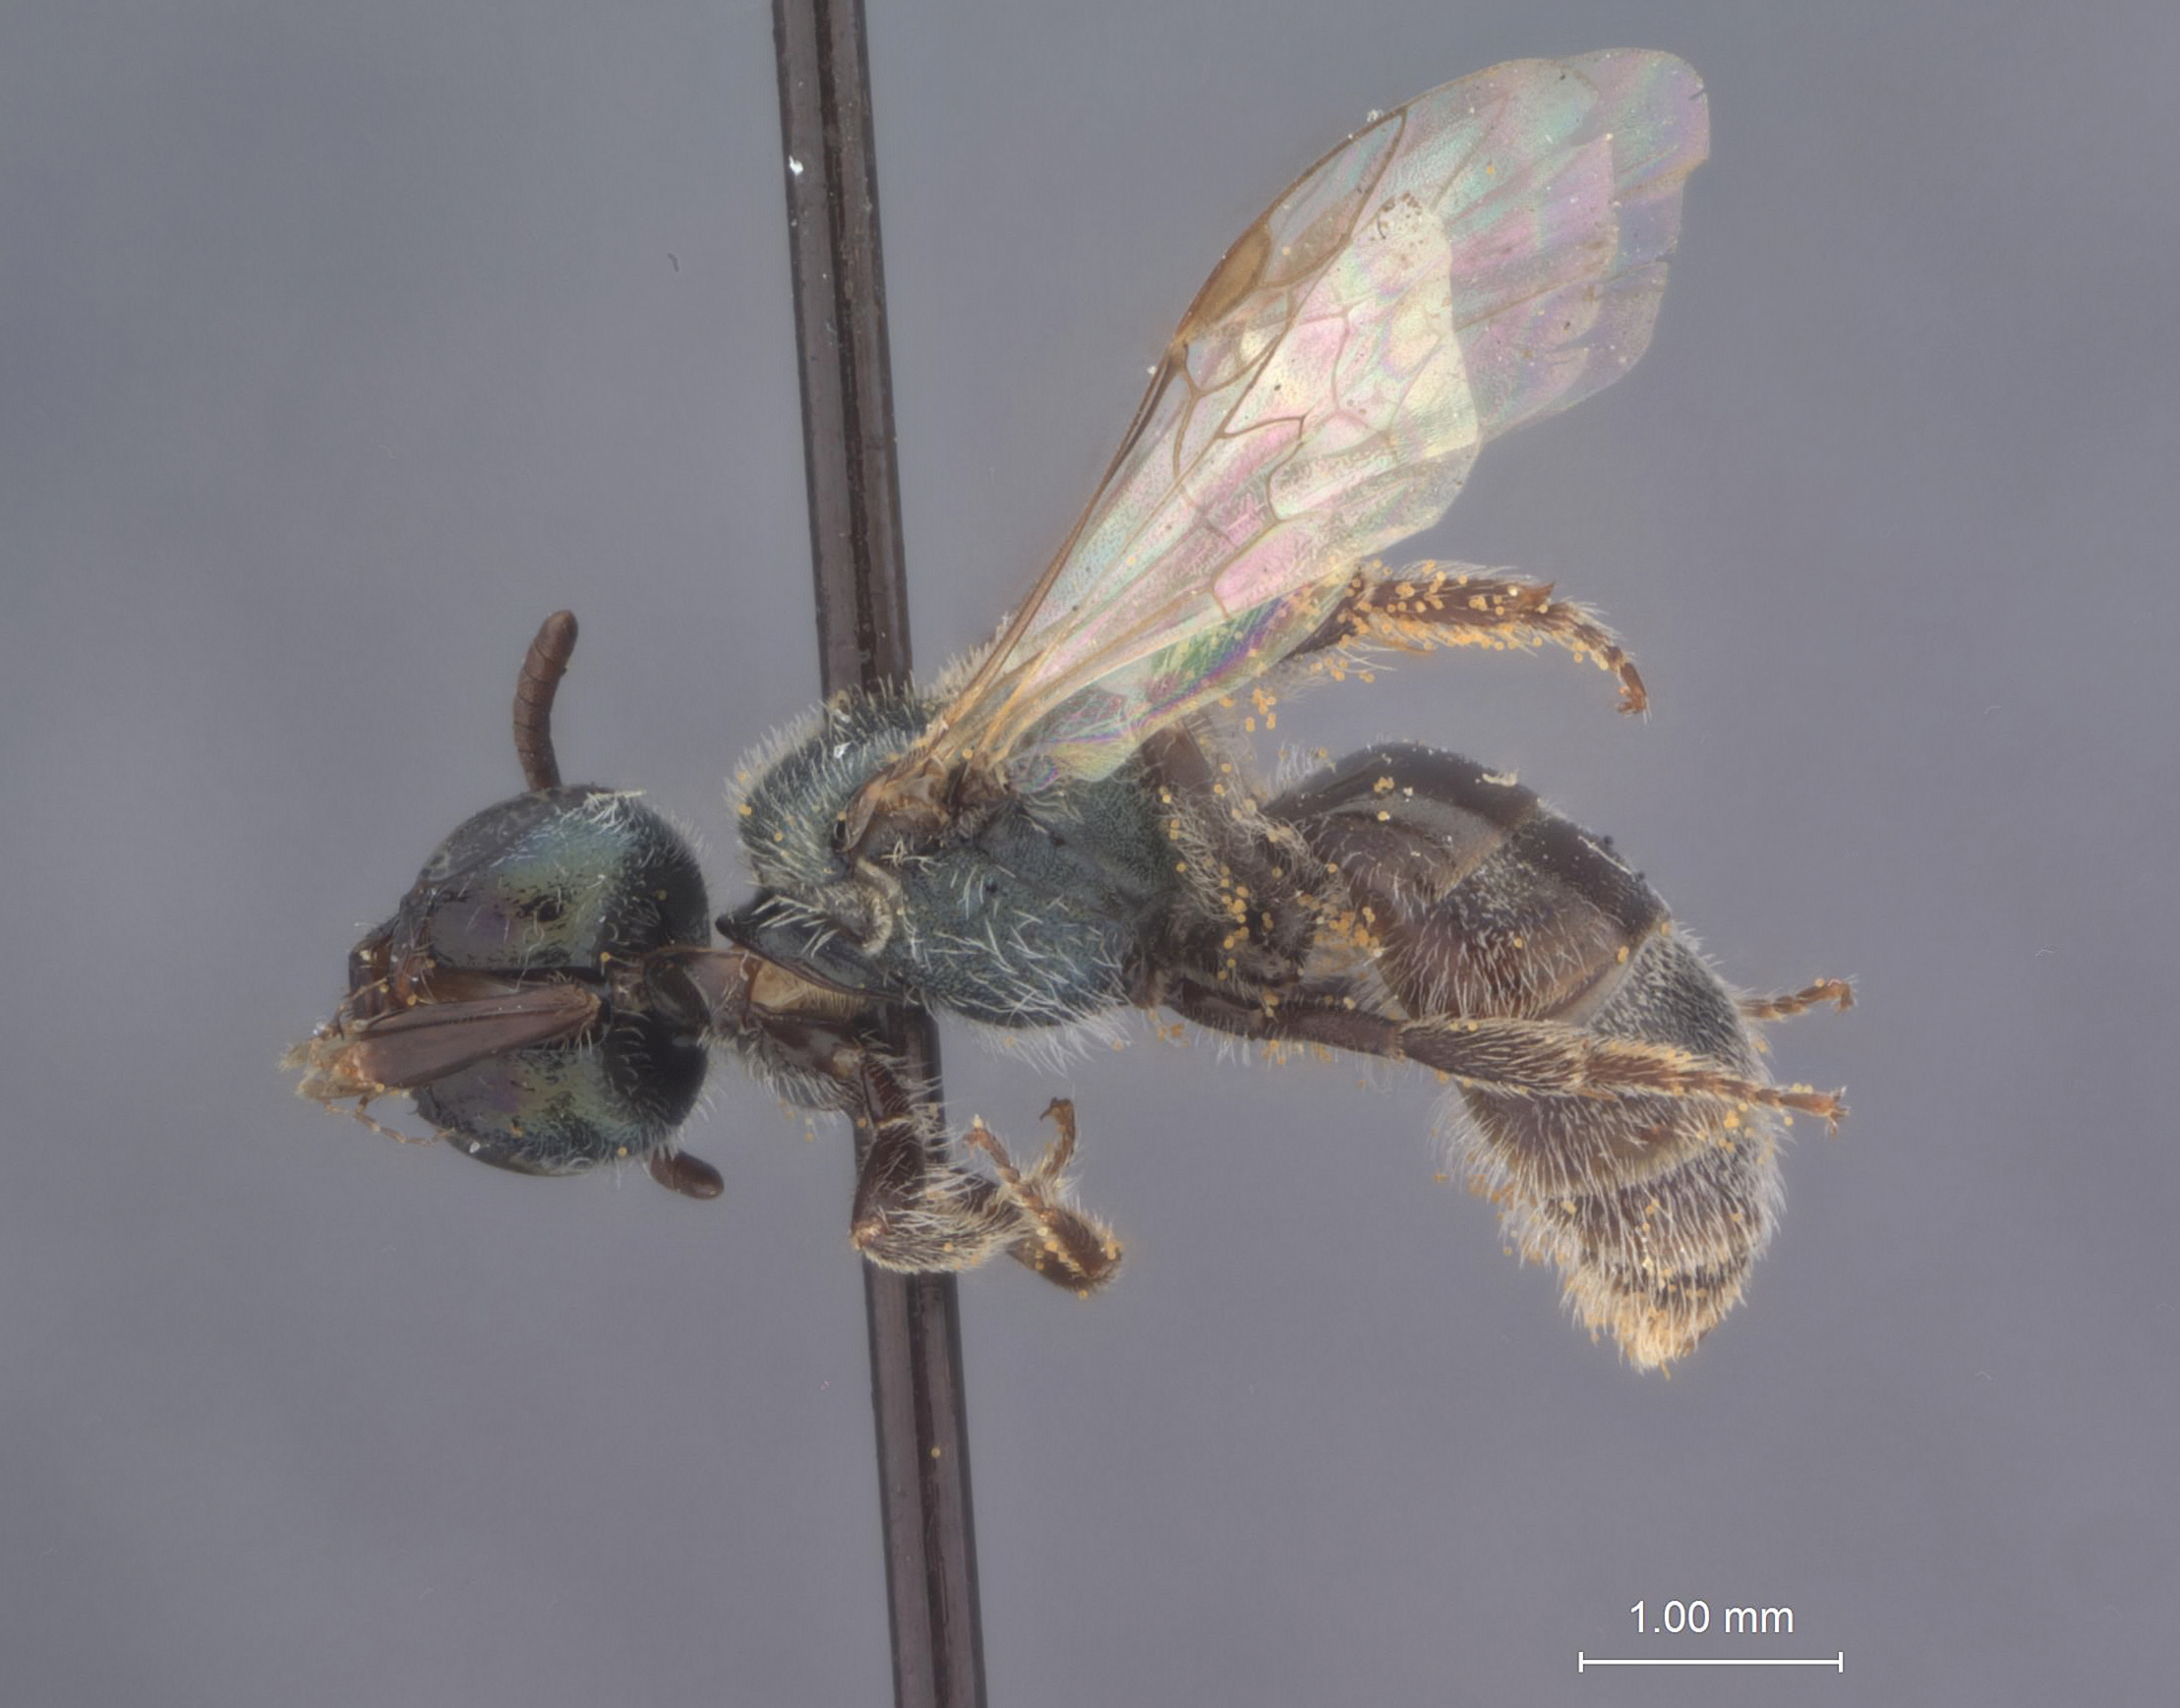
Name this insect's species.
Halictus grinnelli
